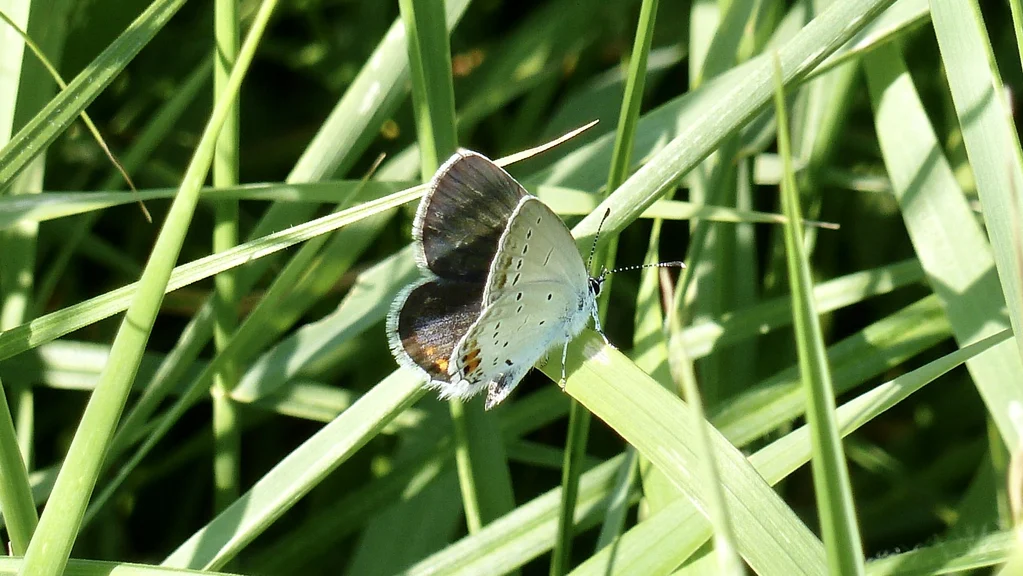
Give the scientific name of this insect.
Cupido argiades (also Elkalyce argiades)
